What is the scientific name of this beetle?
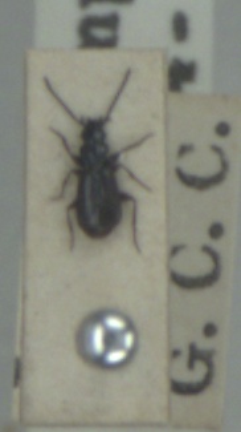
Microlestes maurus
